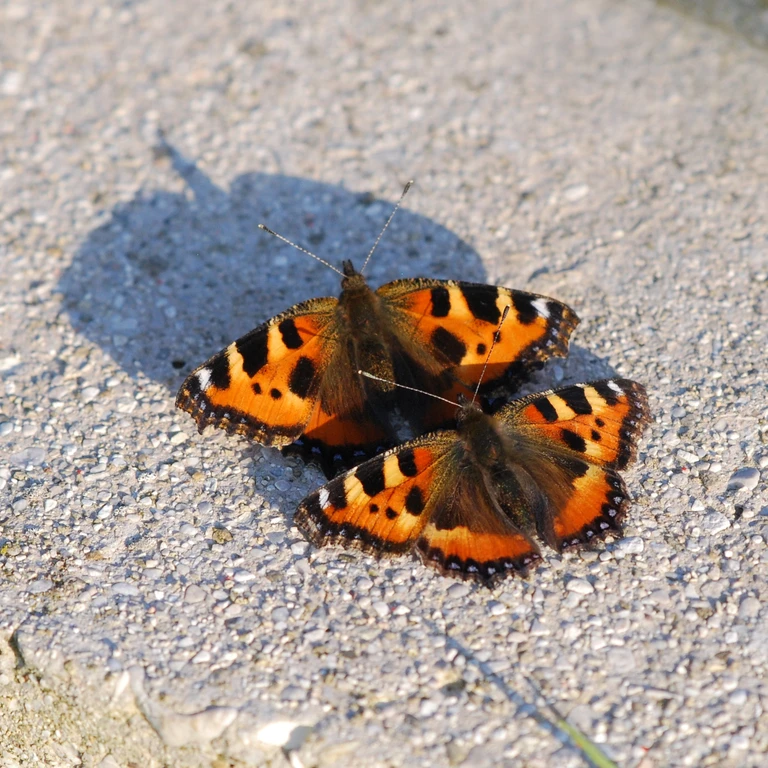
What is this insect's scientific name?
Aglais urticae
